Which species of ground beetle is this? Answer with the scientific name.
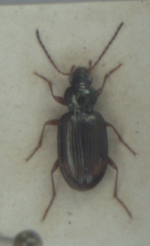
Bembidion lunatum
